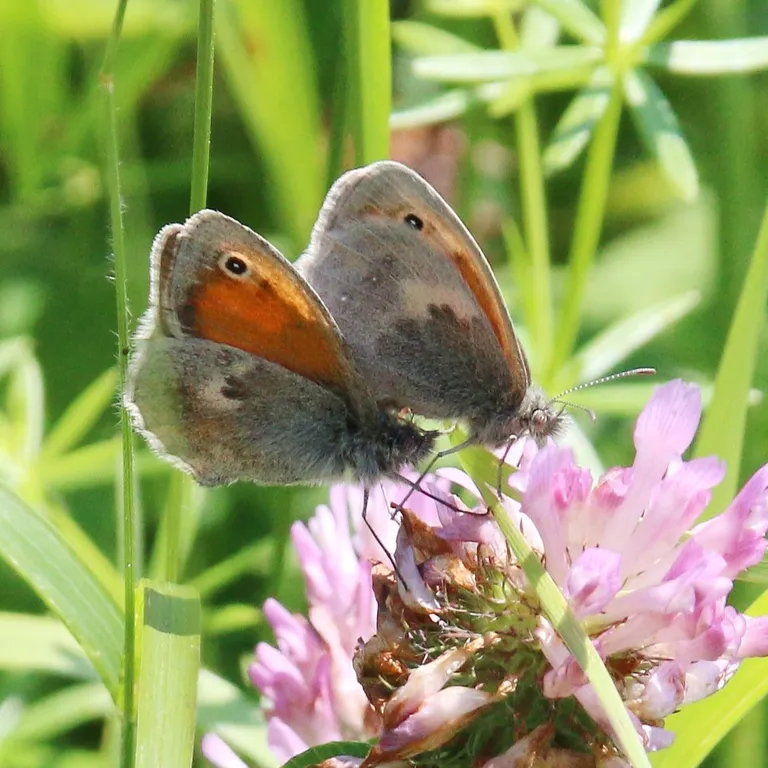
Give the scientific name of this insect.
Coenonympha pamphilus
